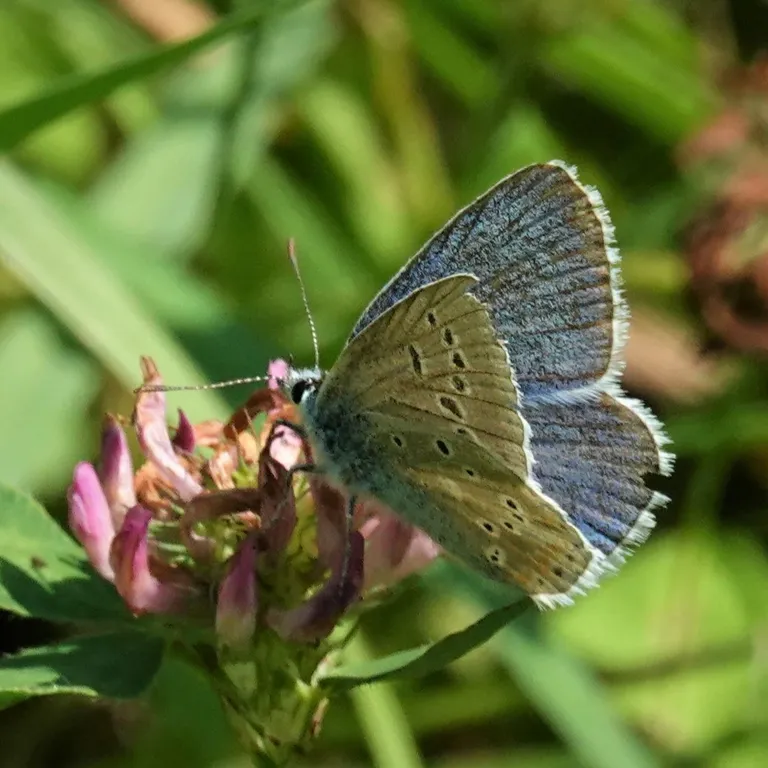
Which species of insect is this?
Polyommatus dorylas
